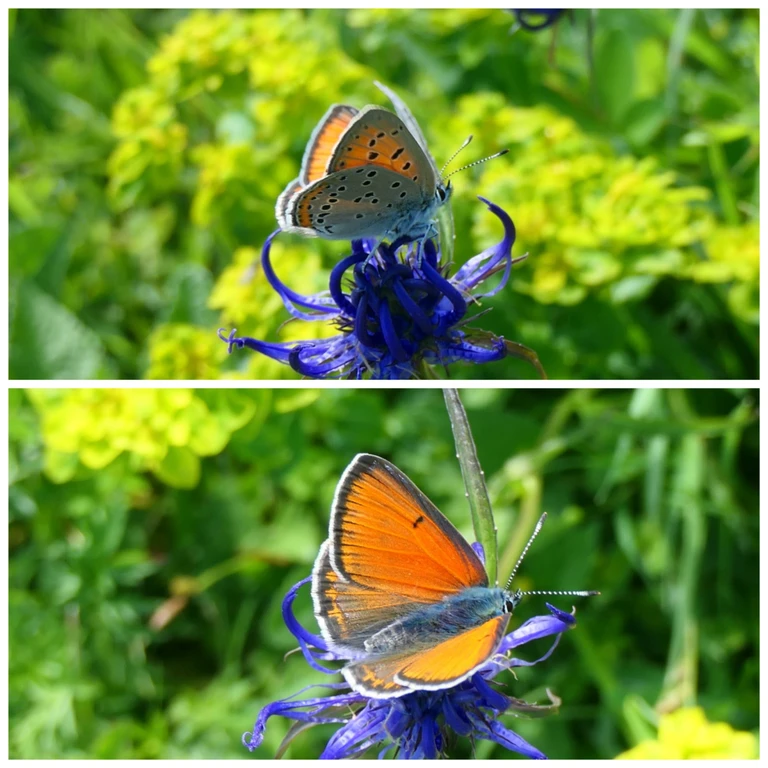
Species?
Lycaena hippothoe (also Palaeochrysophanus hippothoe)
